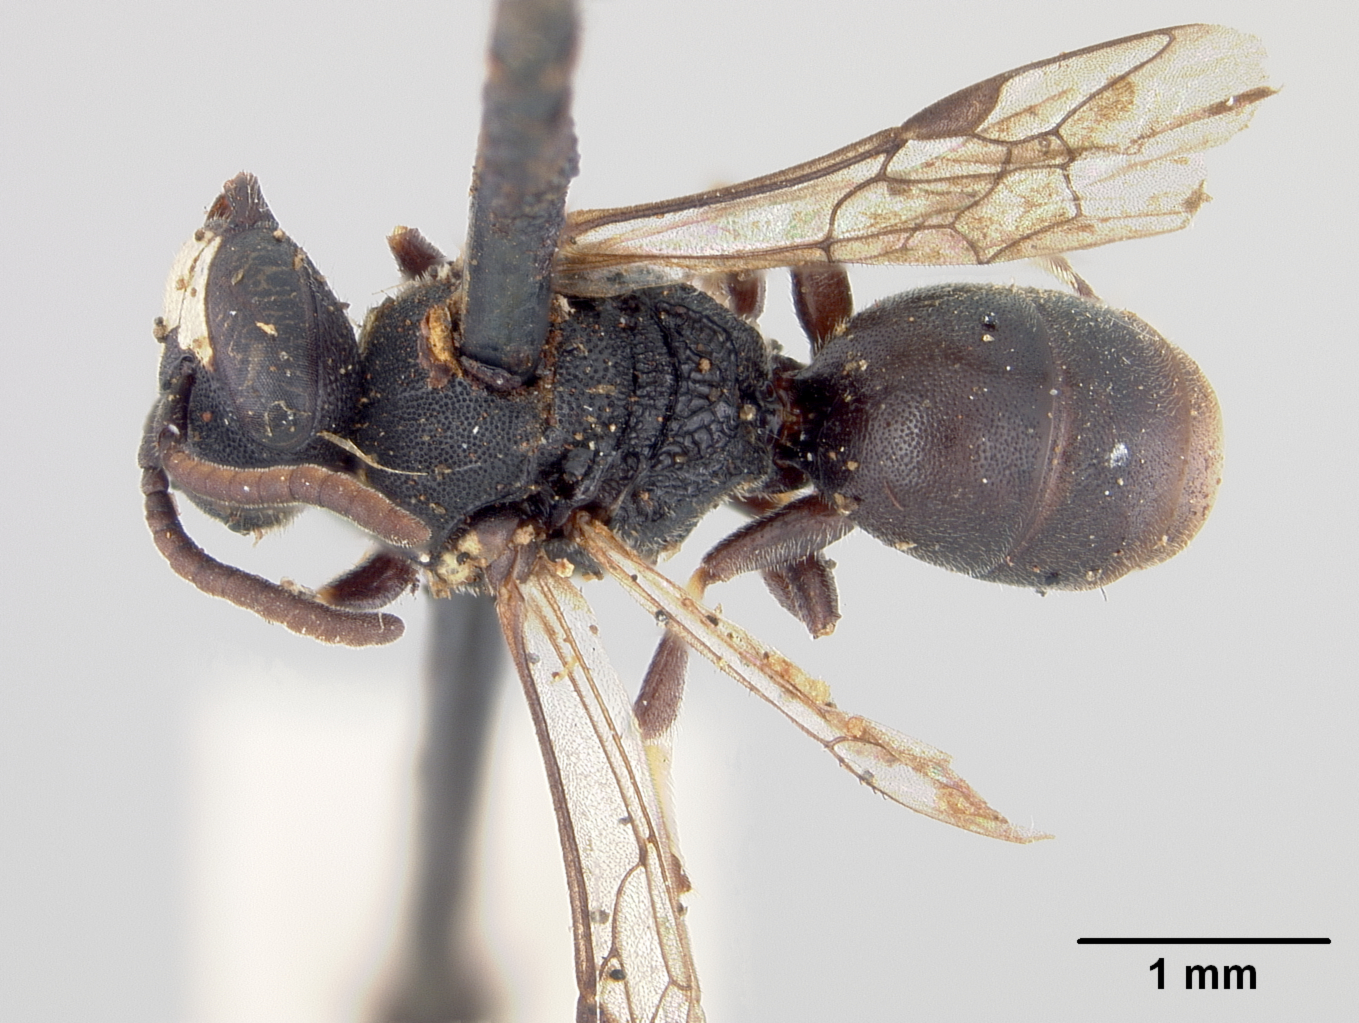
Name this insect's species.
Hylaeus oregonensis
